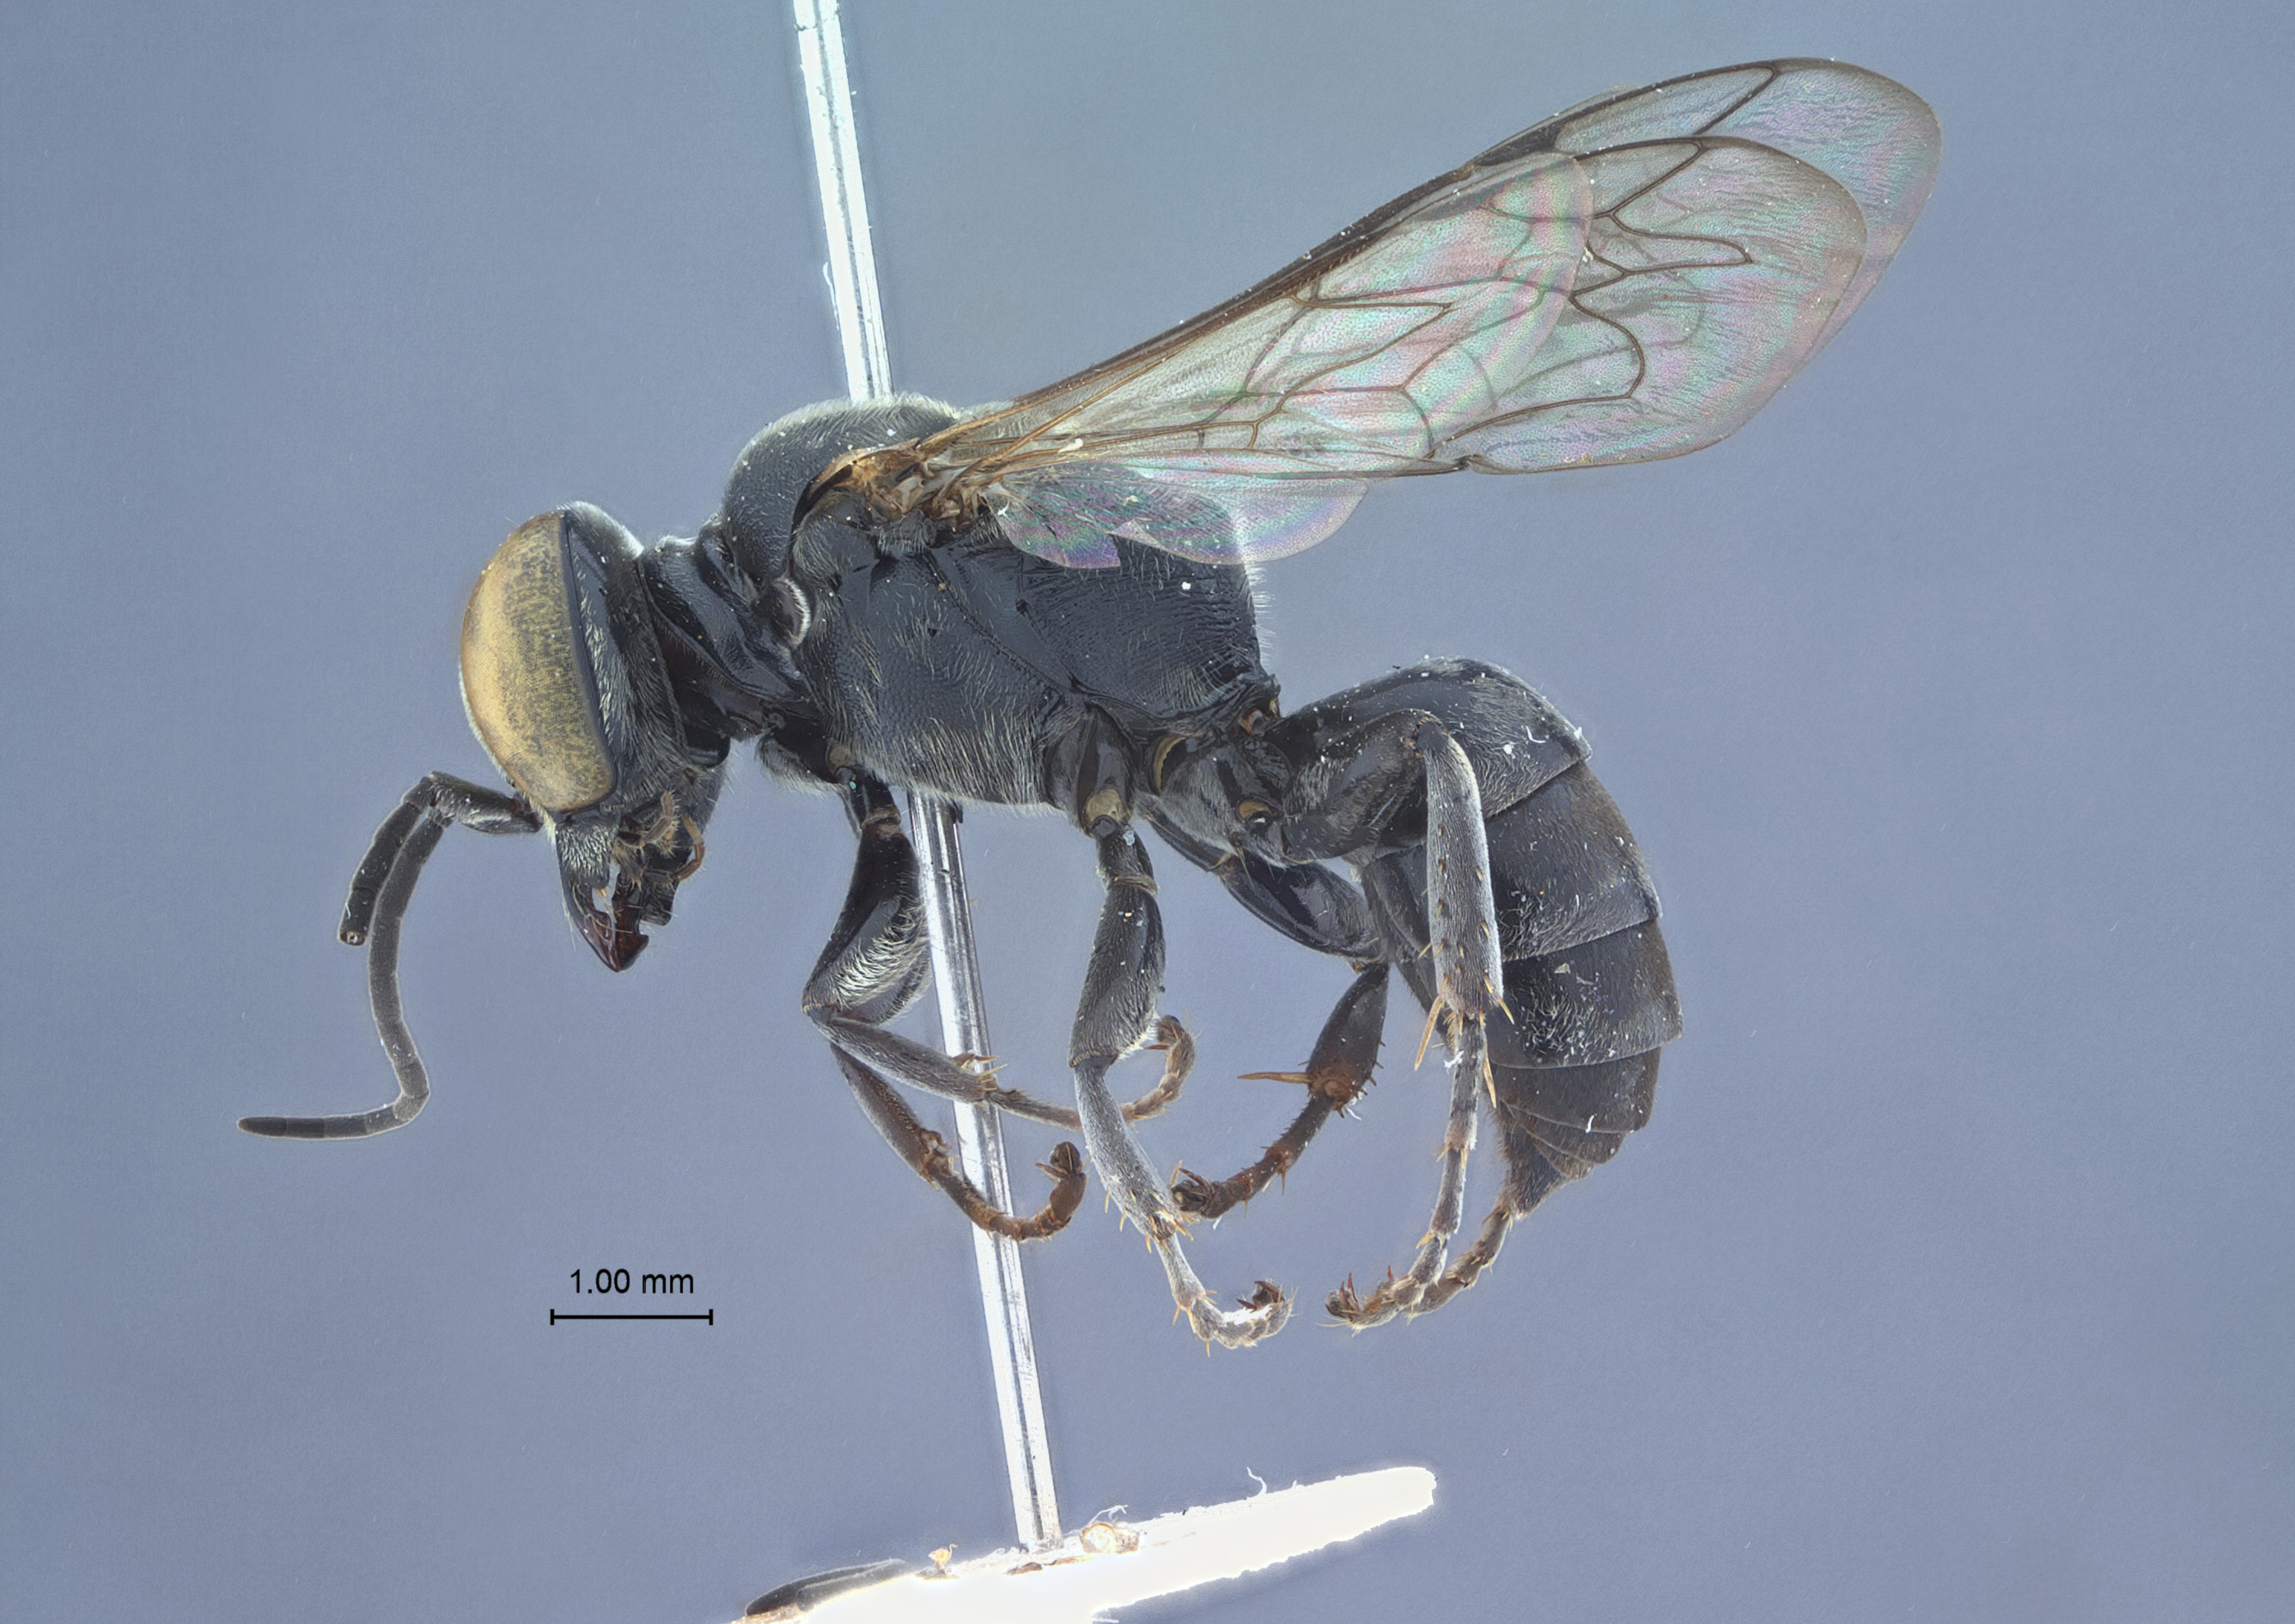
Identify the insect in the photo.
Tachysphex changi
